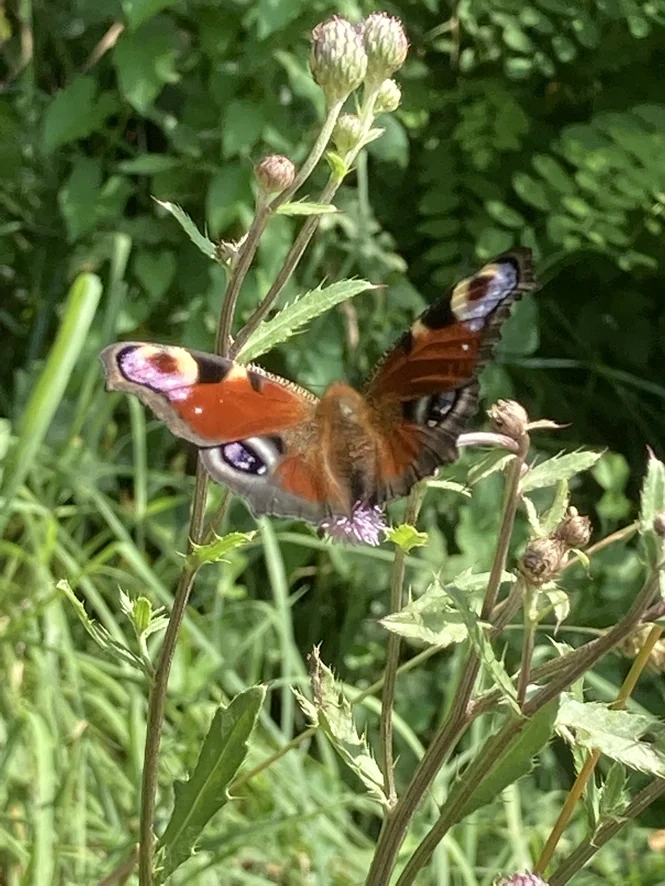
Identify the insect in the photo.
Aglais io
